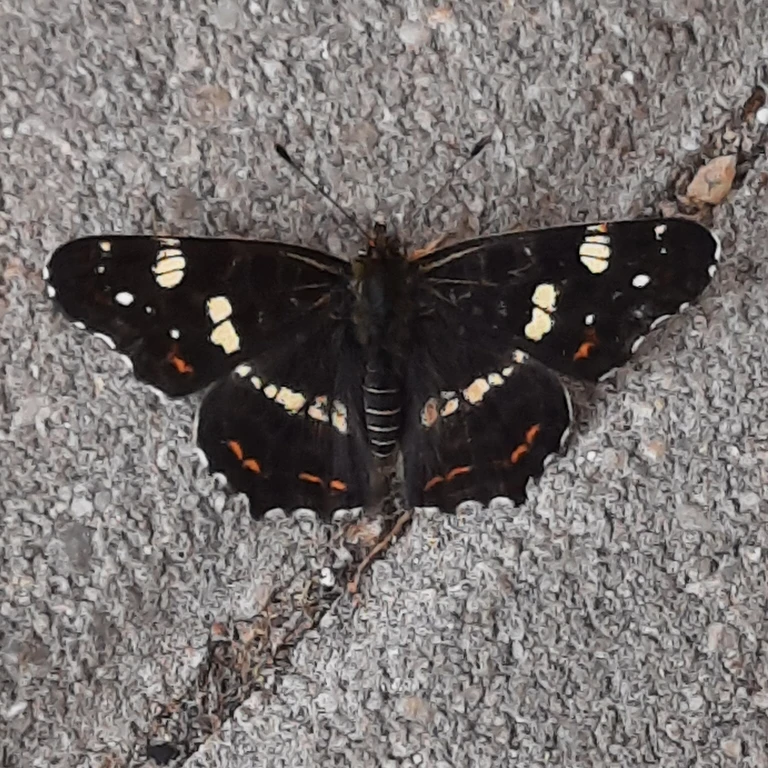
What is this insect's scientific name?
Araschnia levana
